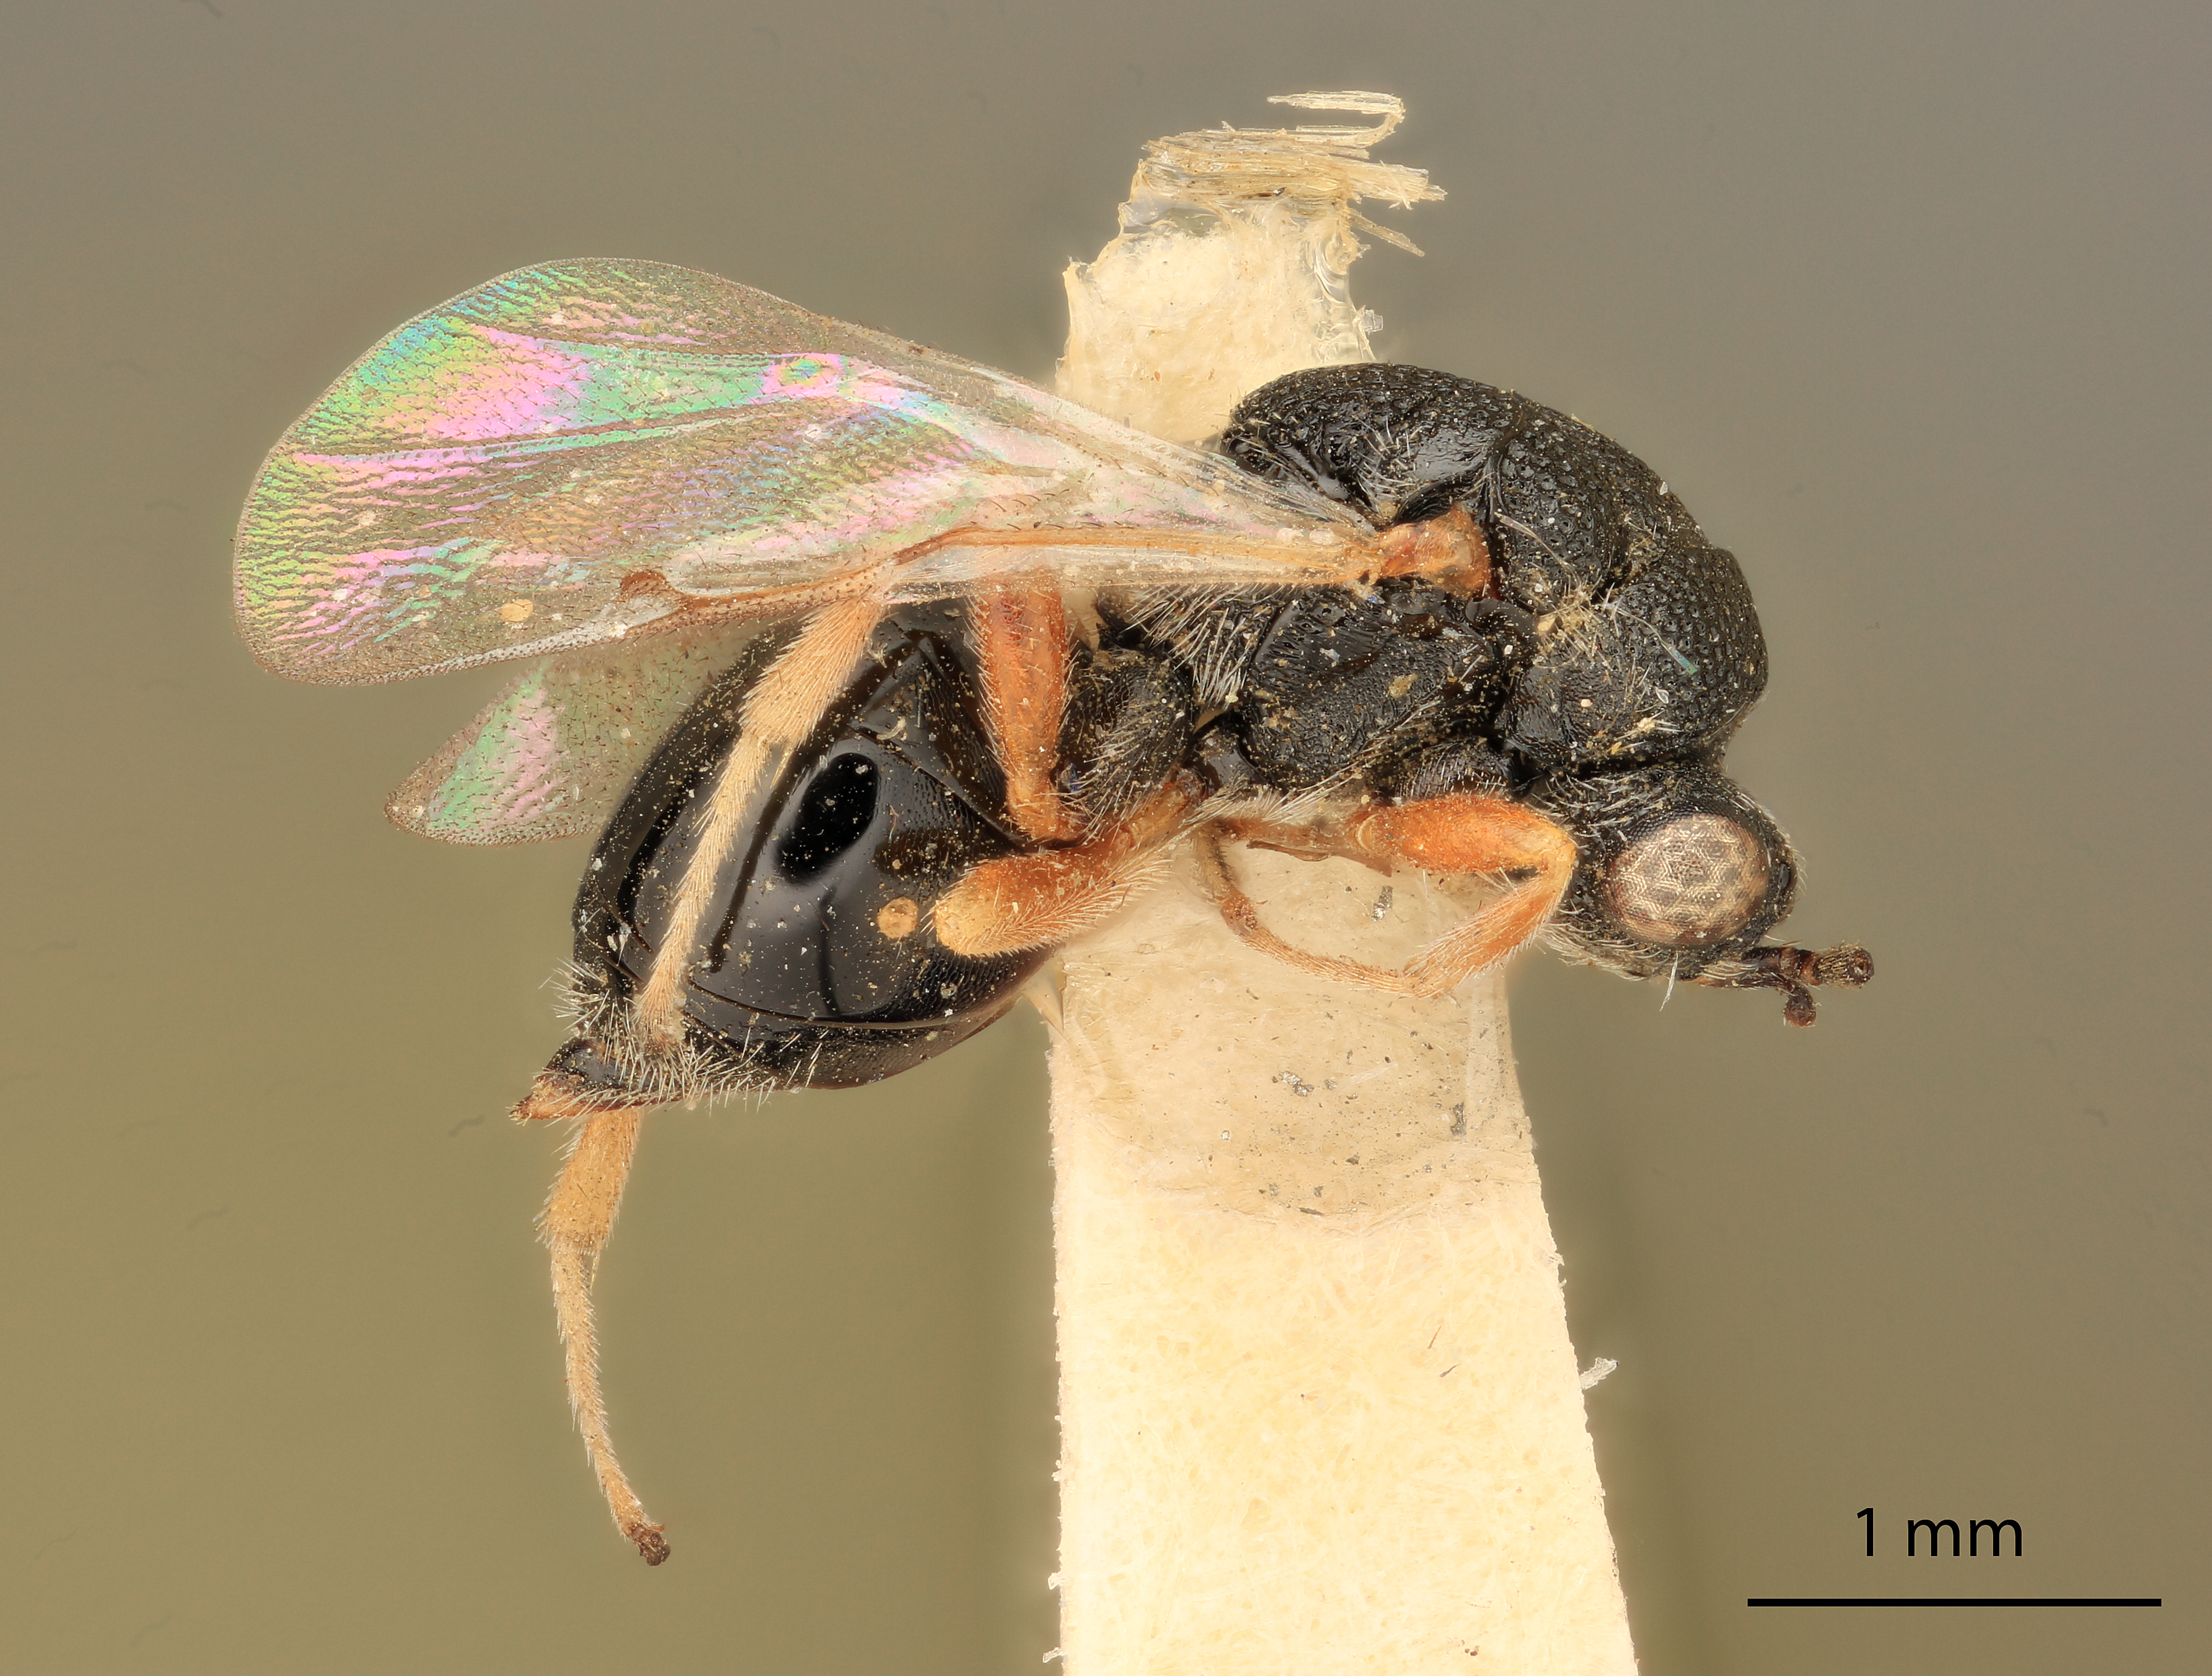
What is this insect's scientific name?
Eurytoma venula
